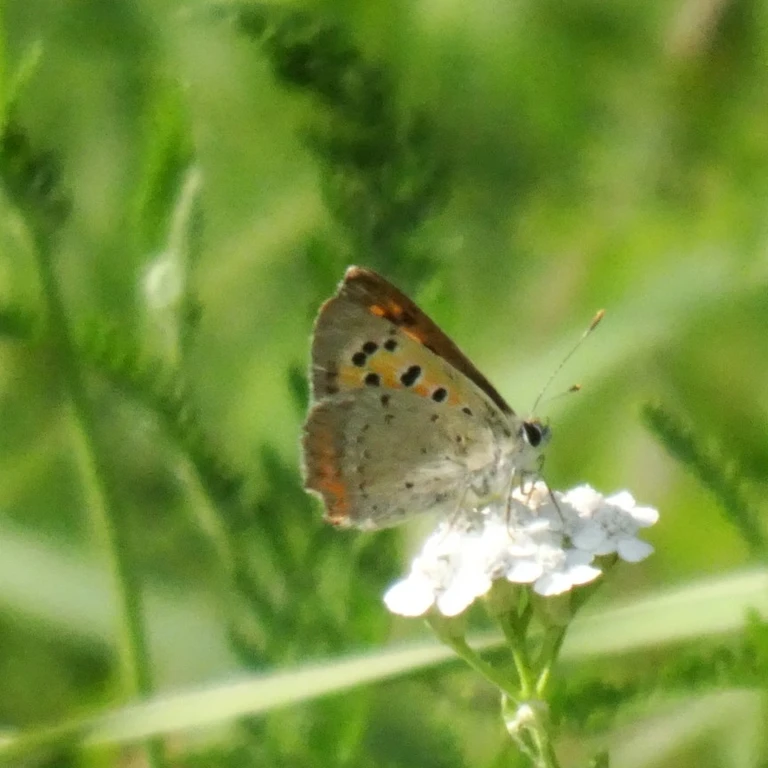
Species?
Lycaena phlaeas
